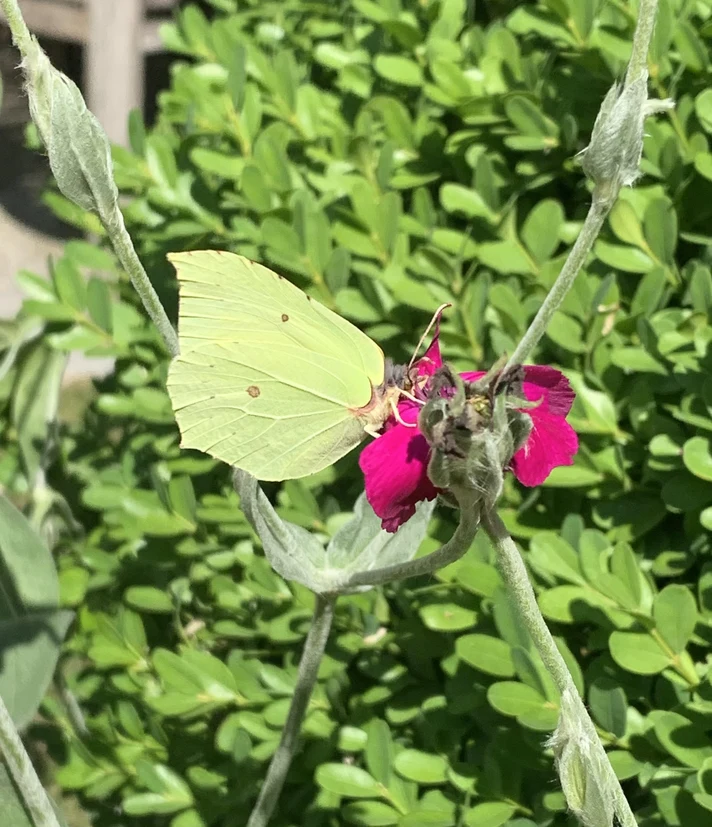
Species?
Gonepteryx rhamni
